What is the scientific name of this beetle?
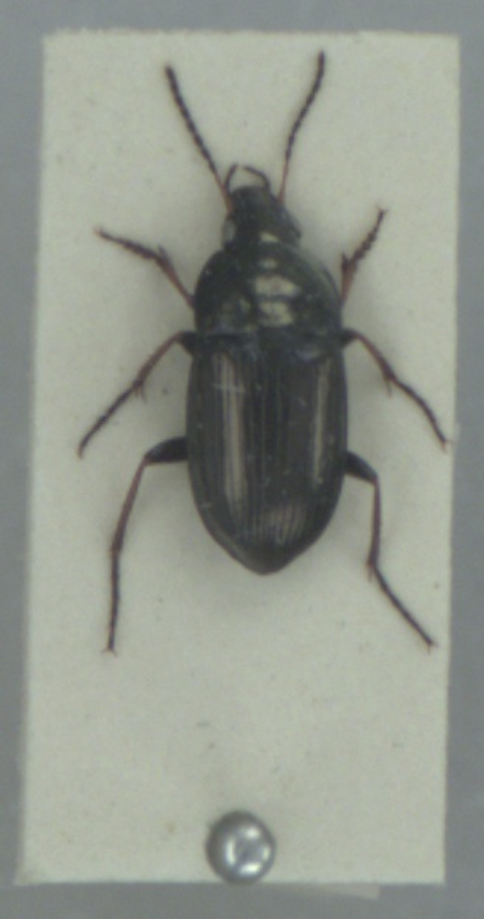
Amara plebeja
